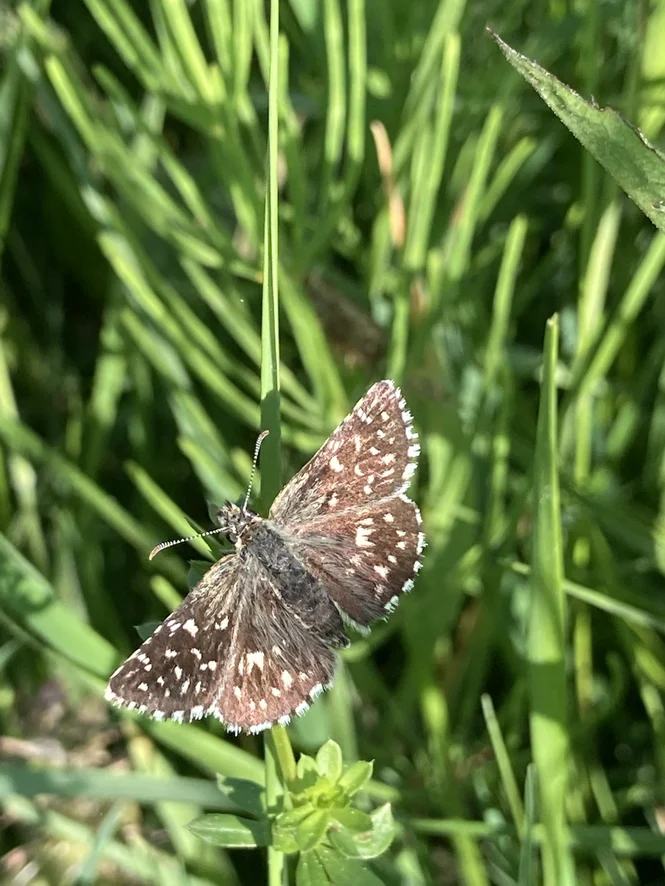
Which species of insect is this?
Pyrgus malvae
